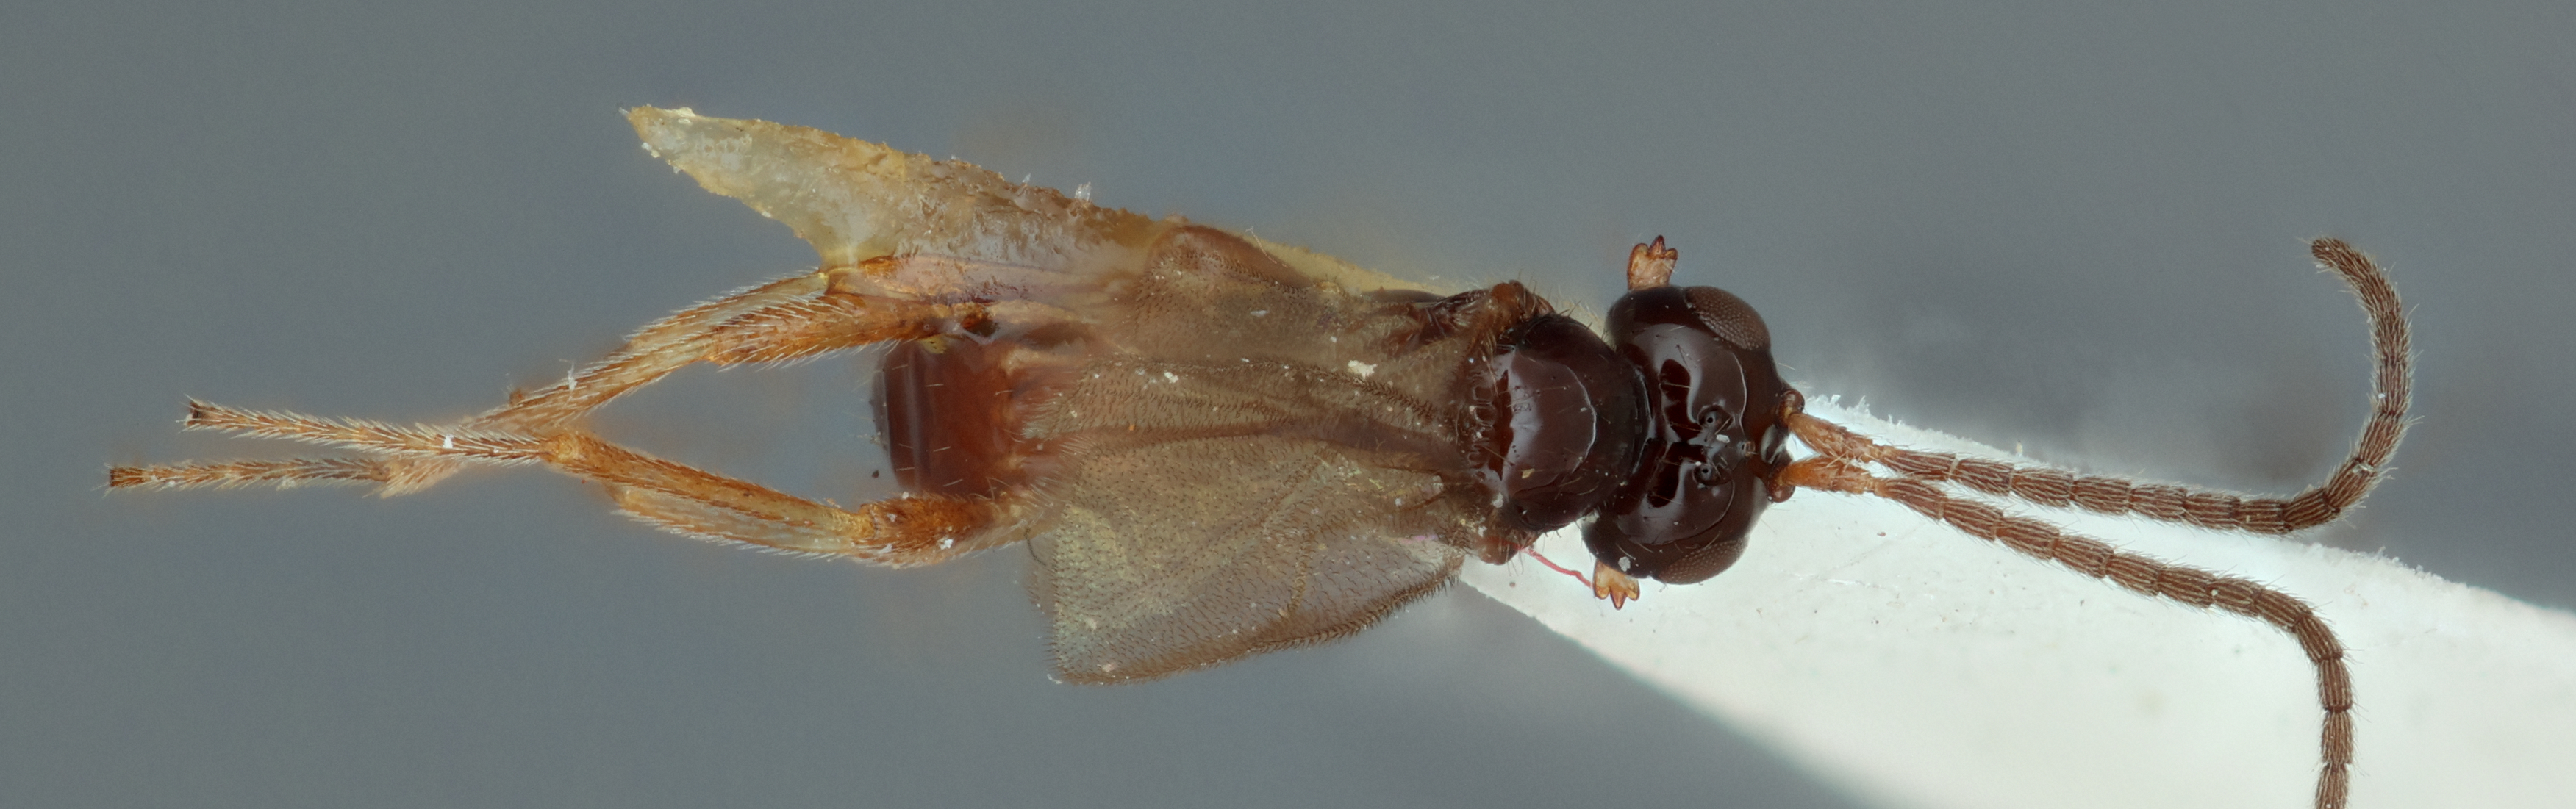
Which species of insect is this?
Synaldis difficilis
